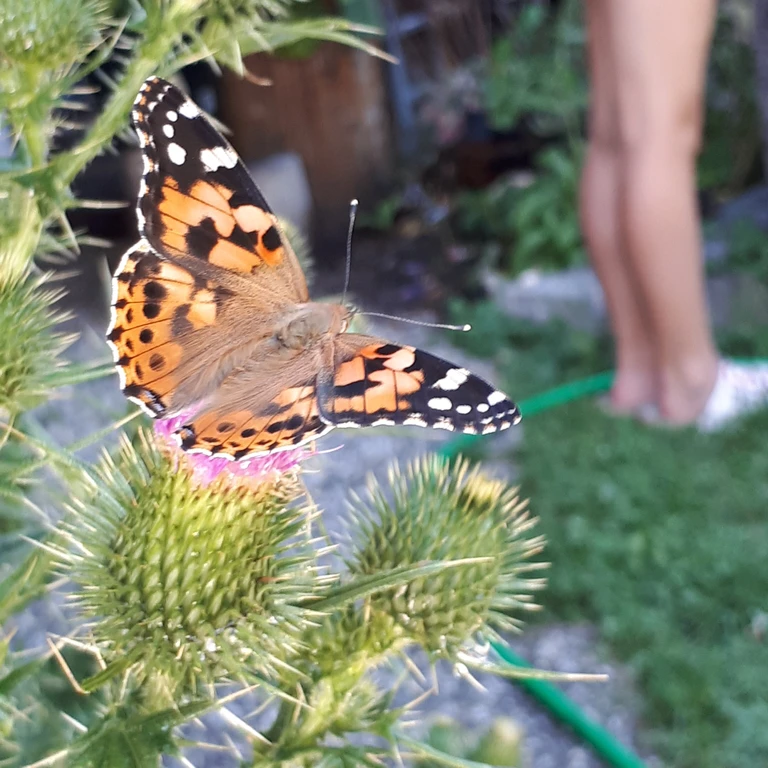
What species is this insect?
Vanessa cardui
